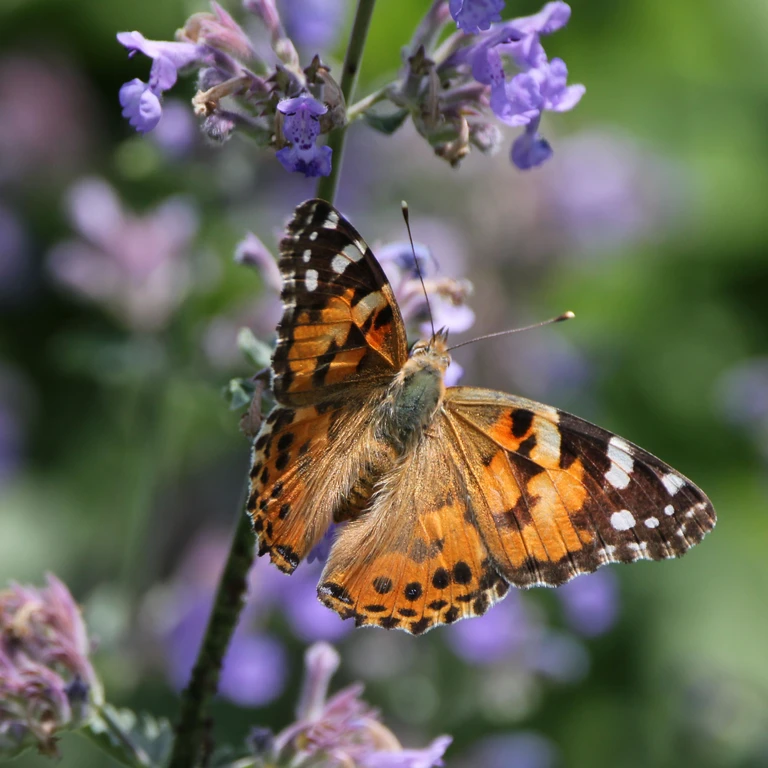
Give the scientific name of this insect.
Vanessa cardui
